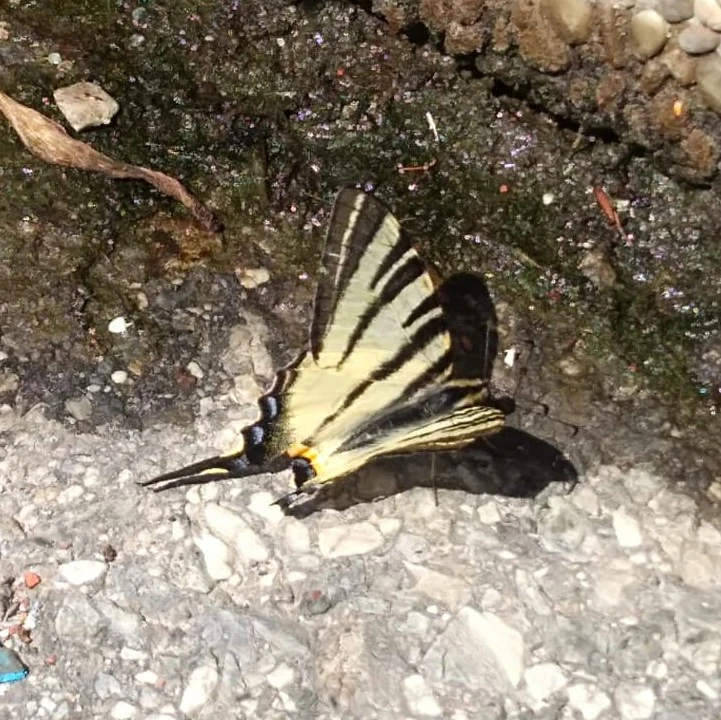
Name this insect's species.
Iphiclides podalirius
